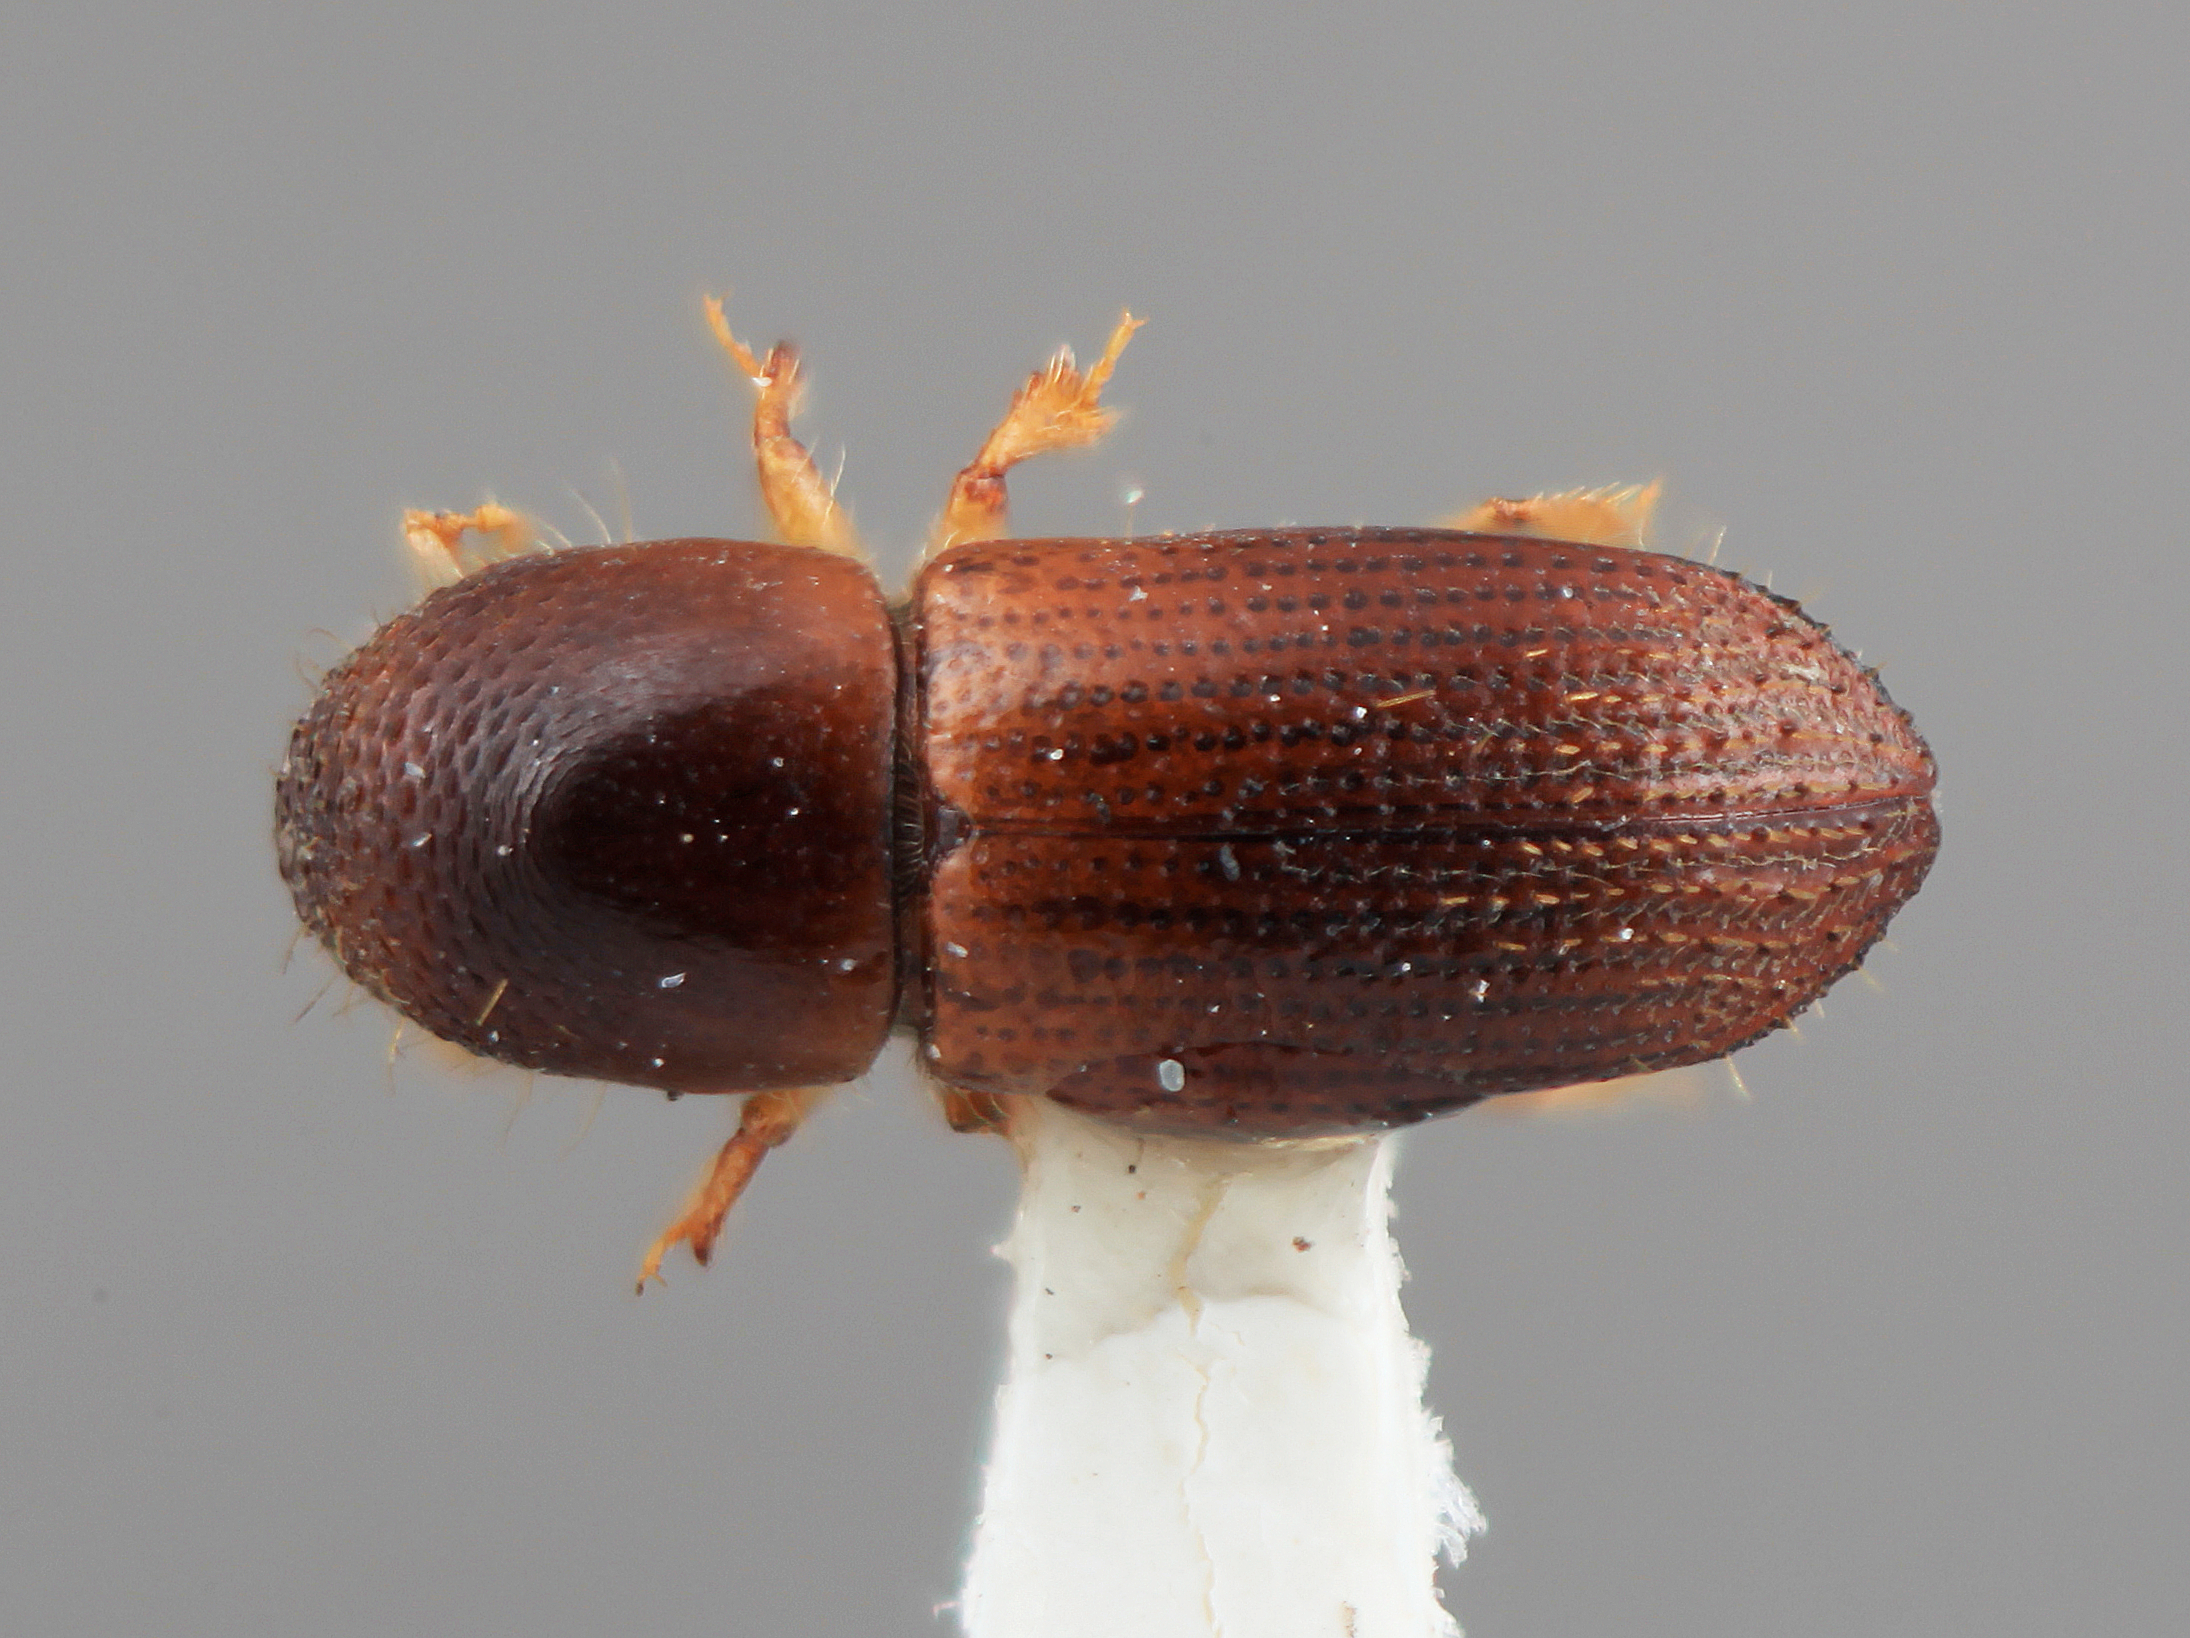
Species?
Xyleborus demissus
